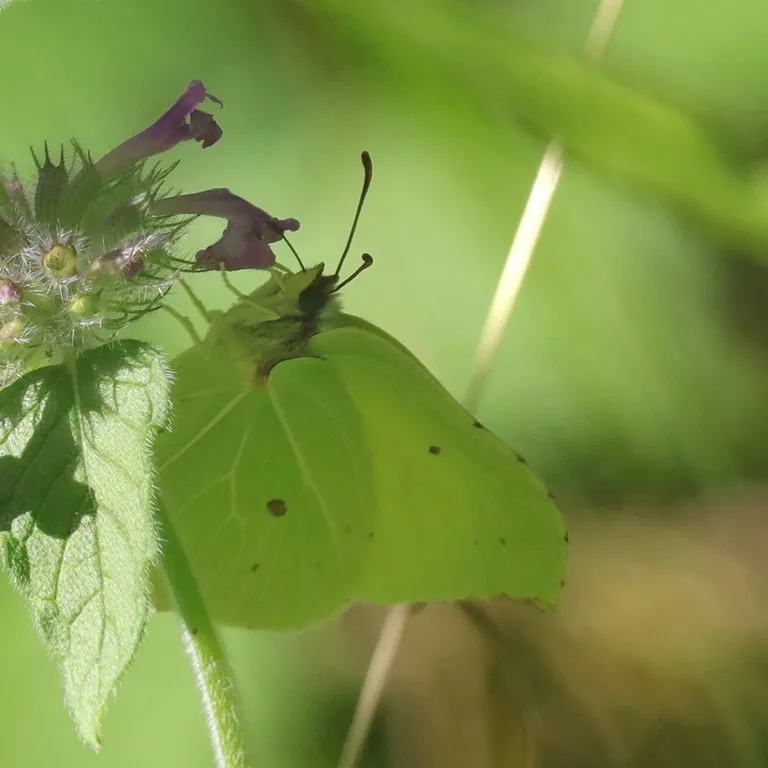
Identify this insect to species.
Gonepteryx rhamni
